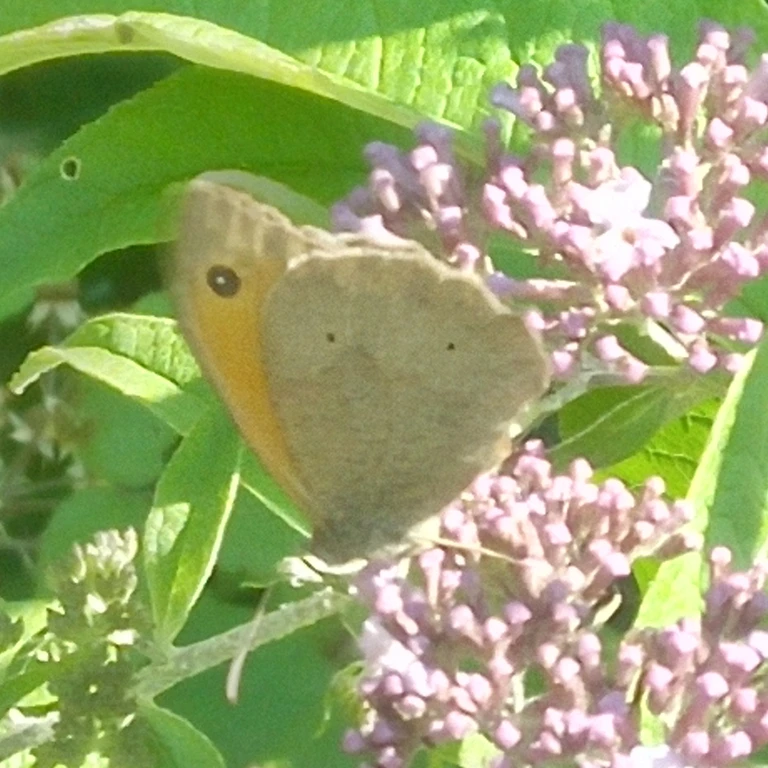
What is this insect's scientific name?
Maniola jurtina
